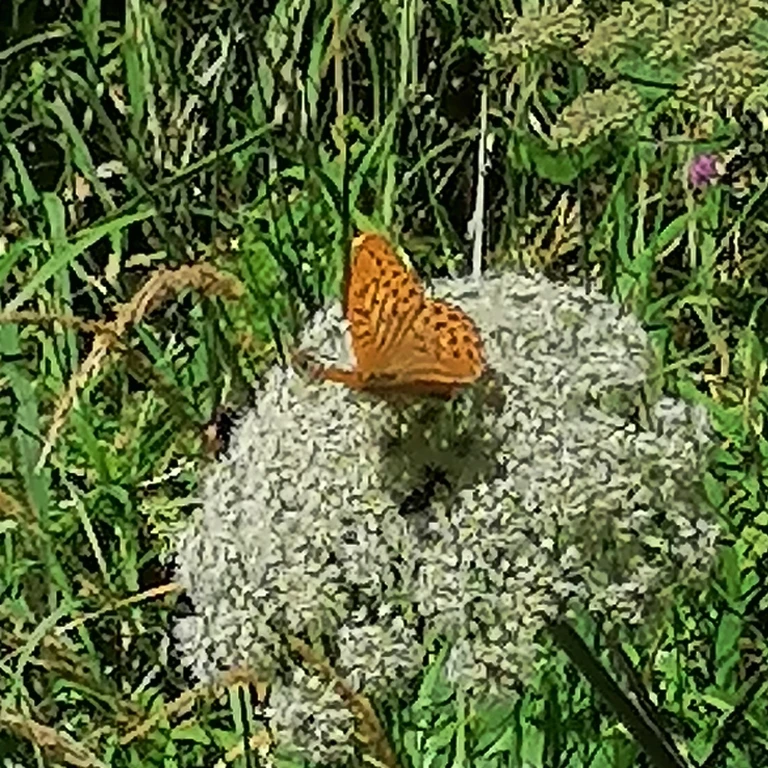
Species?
Argynnis paphia
